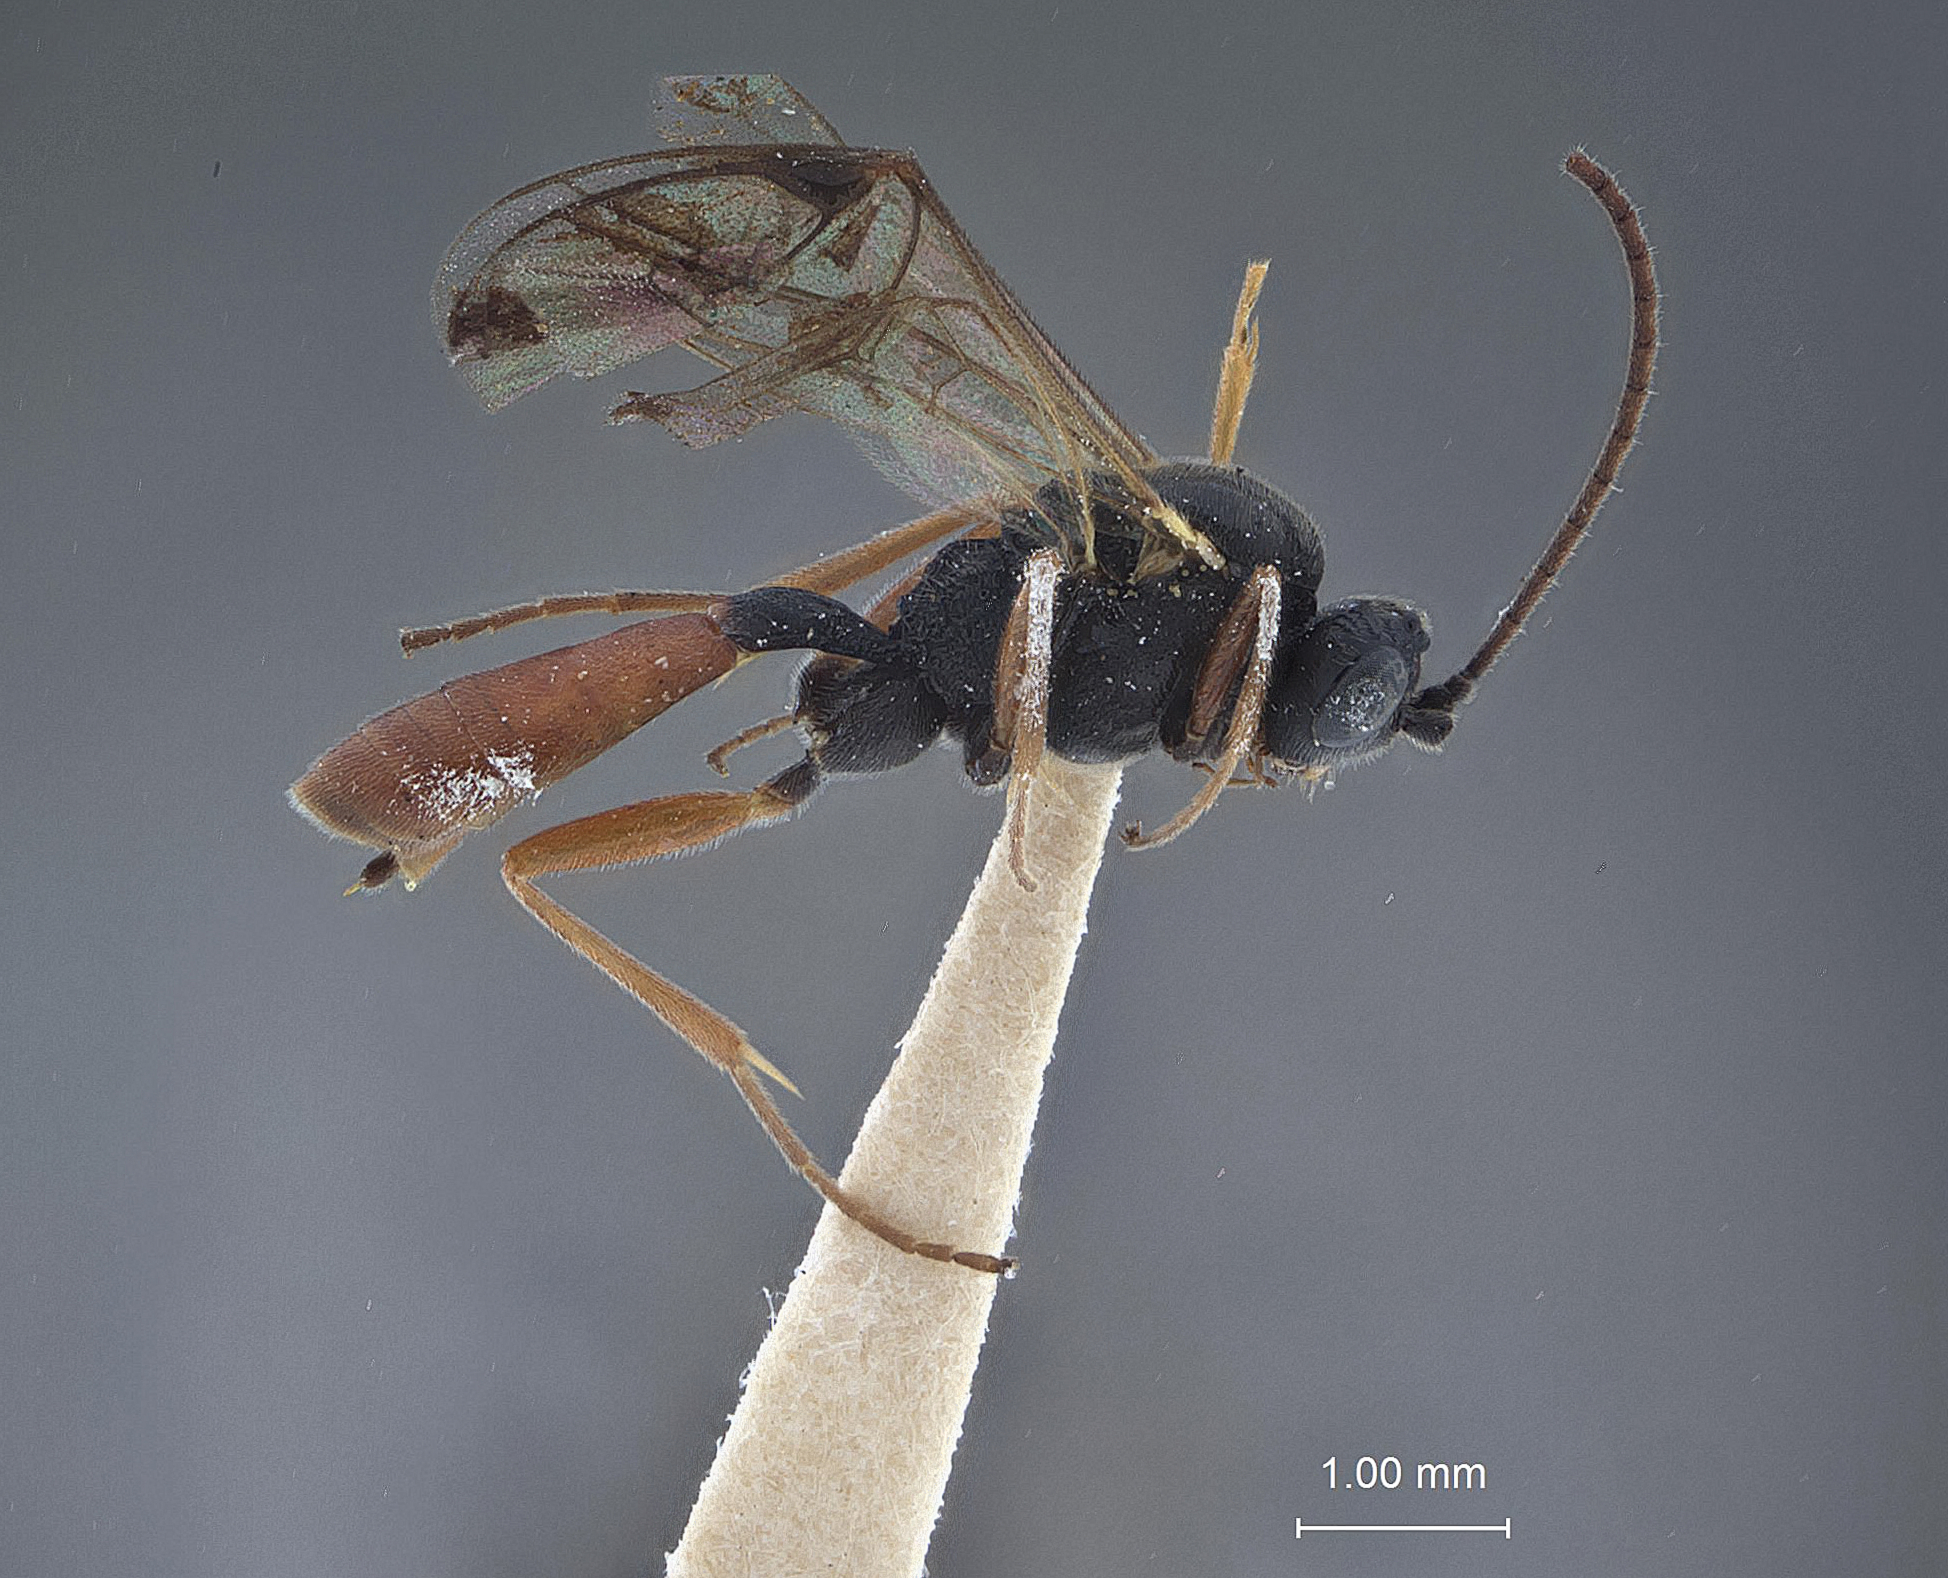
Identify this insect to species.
Syndipnus alaskensis
